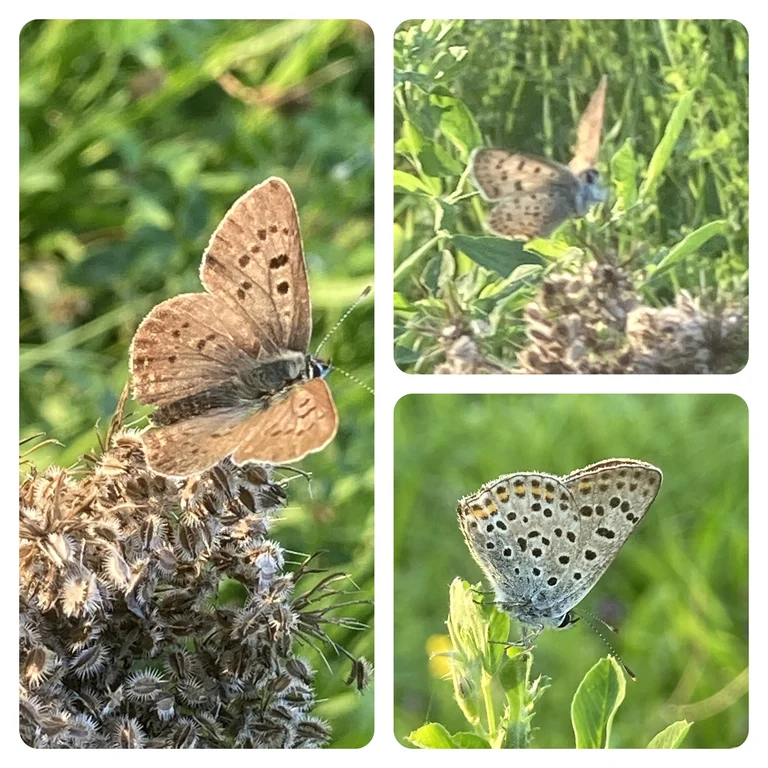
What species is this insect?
Lycaena tityrus (also Loweia tityrus)
